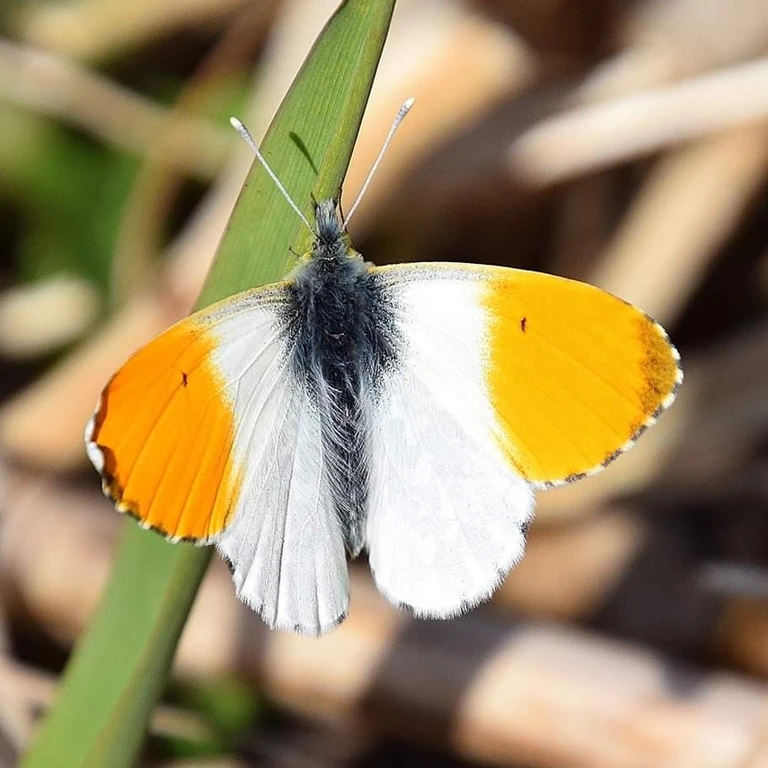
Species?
Anthocharis cardamines
